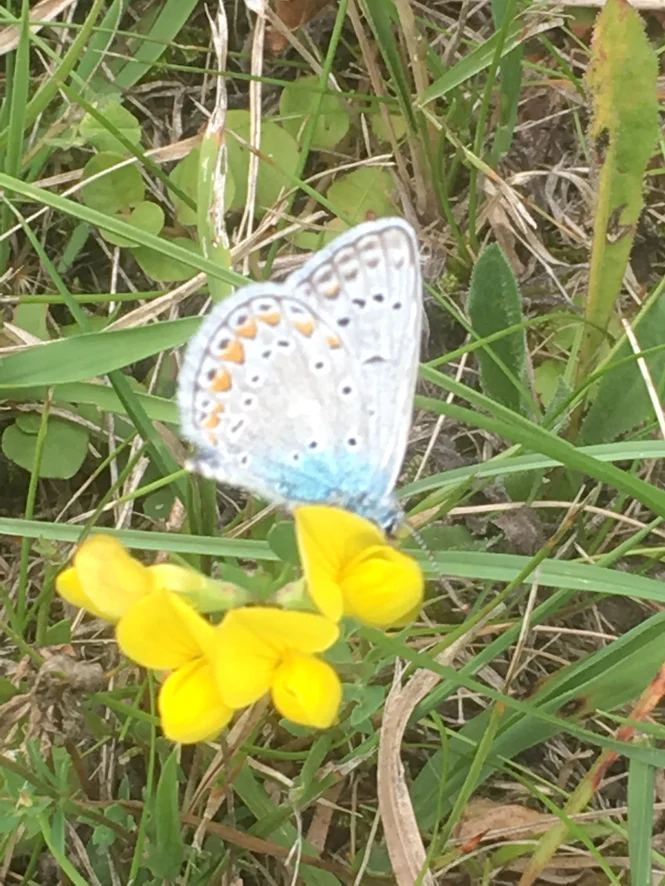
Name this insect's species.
Polyommatus icarus
